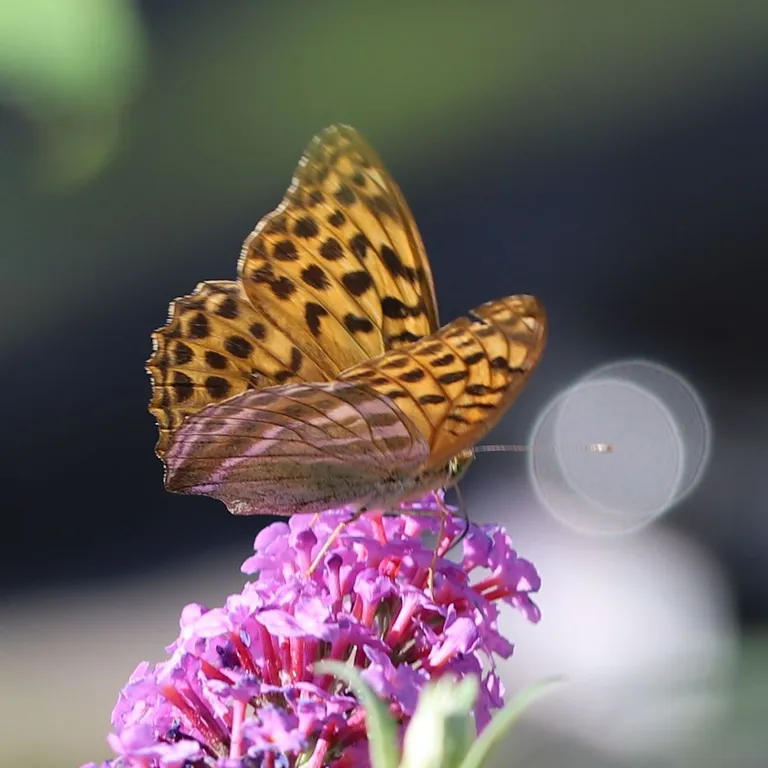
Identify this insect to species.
Argynnis paphia
